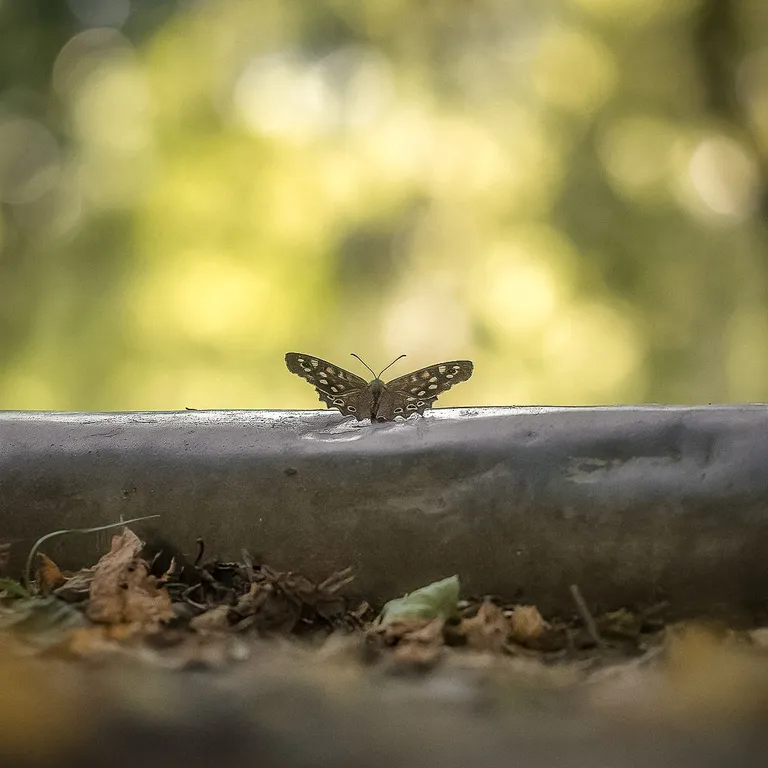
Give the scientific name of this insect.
Pararge aegeria
